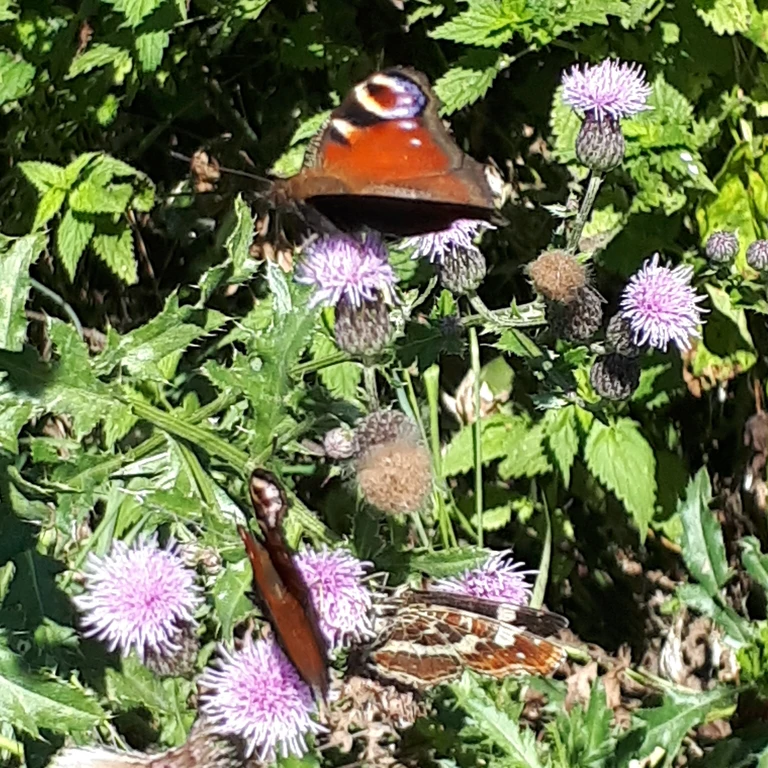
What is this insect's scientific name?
Araschnia levana
